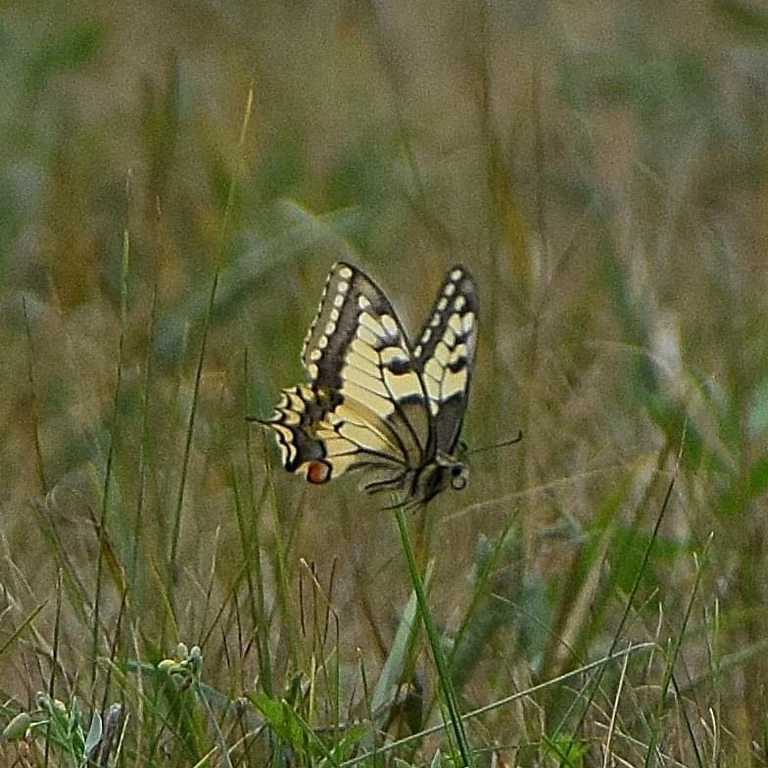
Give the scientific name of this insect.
Papilio machaon
